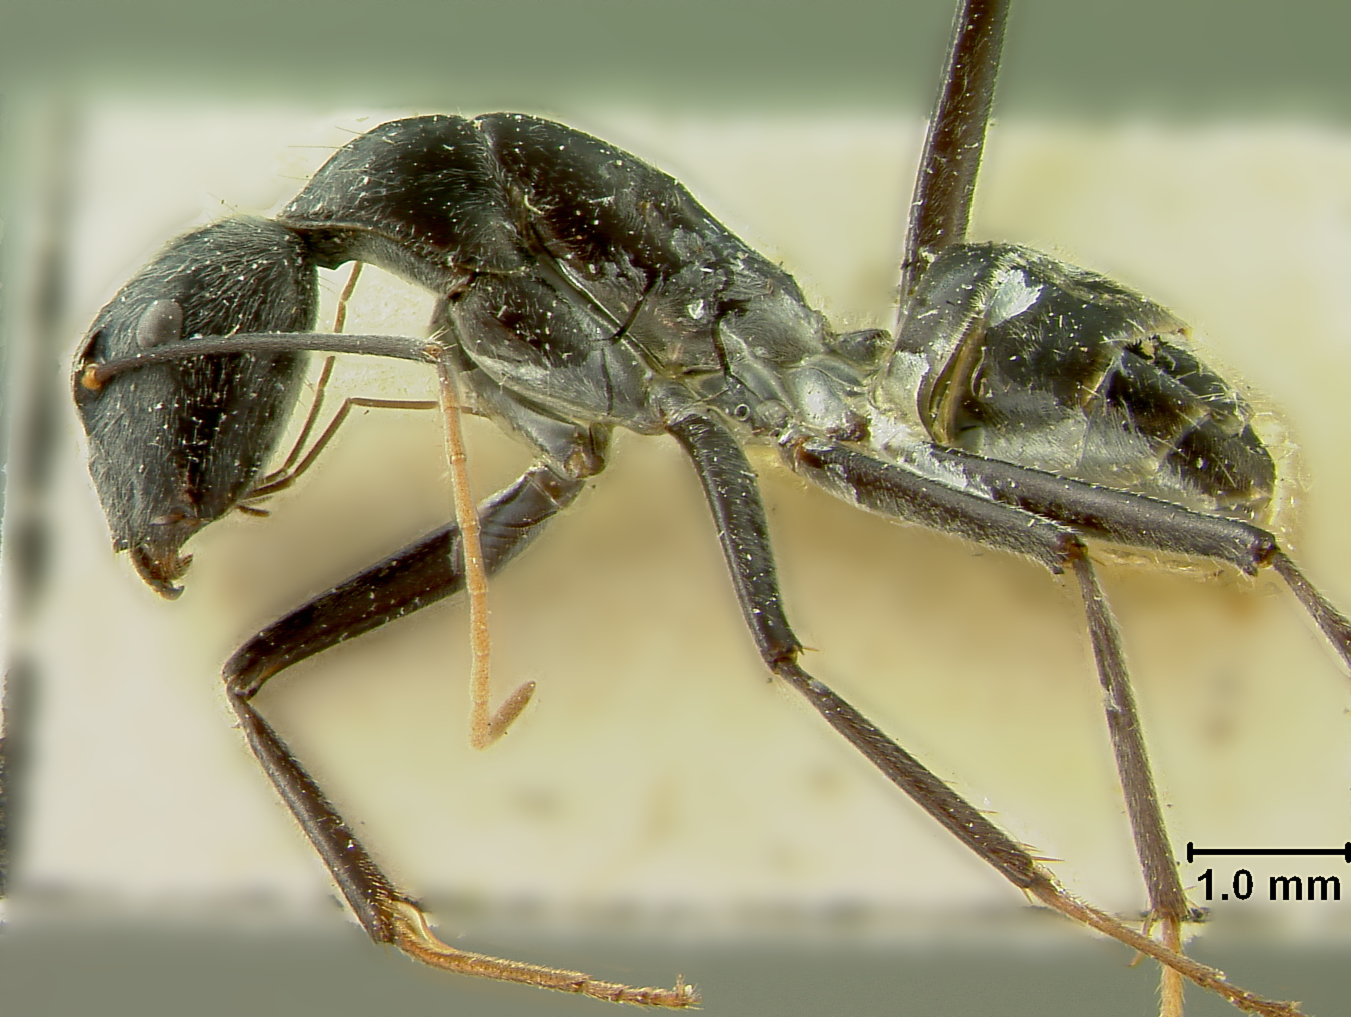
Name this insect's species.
Camponotus gambeyi
